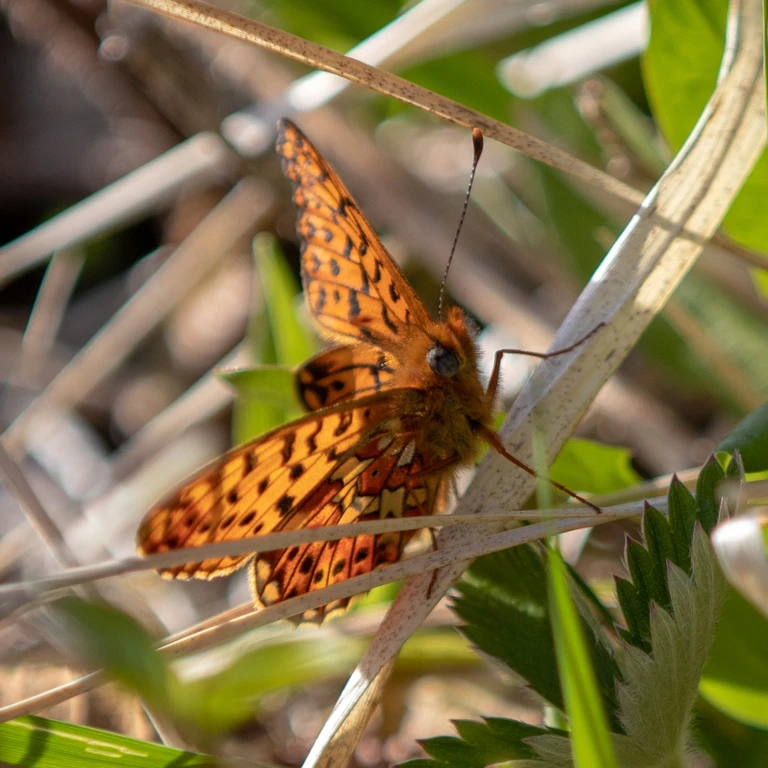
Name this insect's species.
Boloria euphrosyne (also Clossiana euphrosyne)
